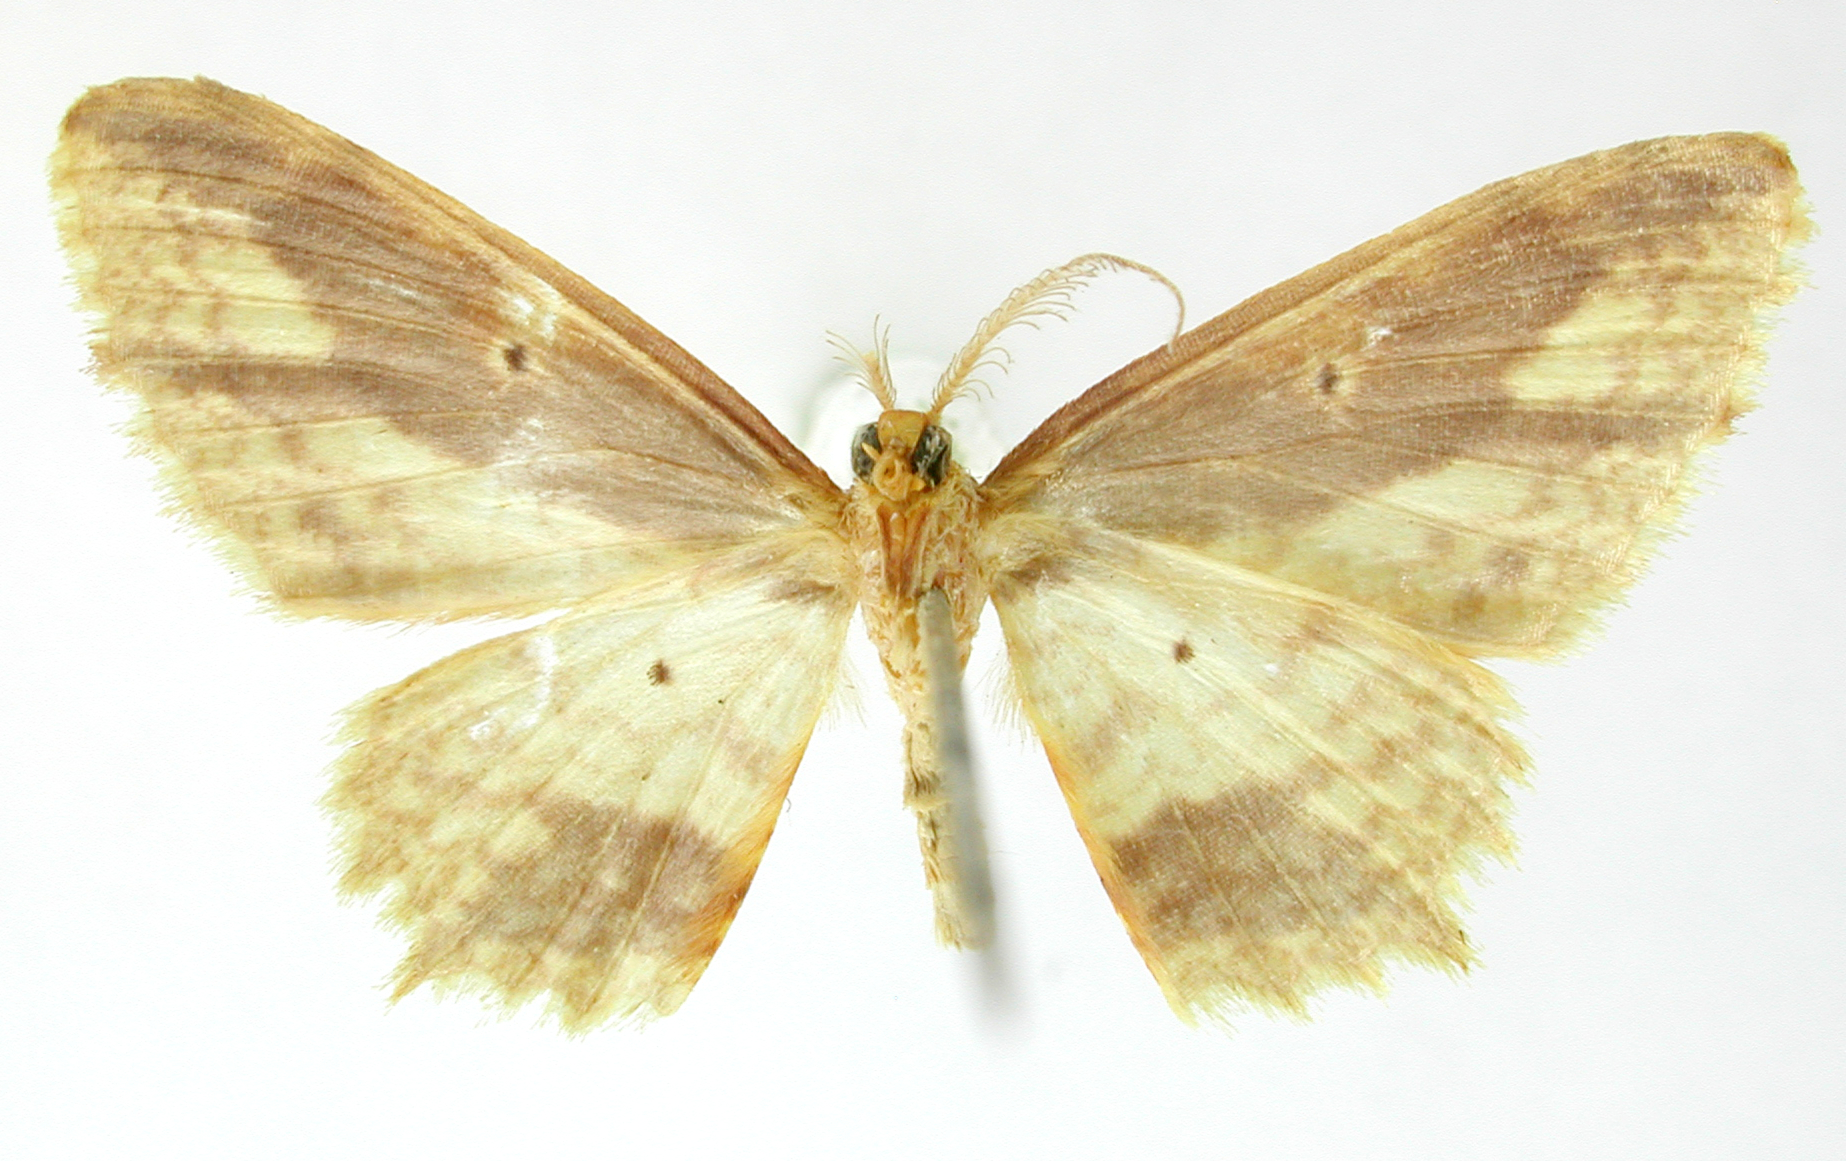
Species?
Cambogia carrasca
